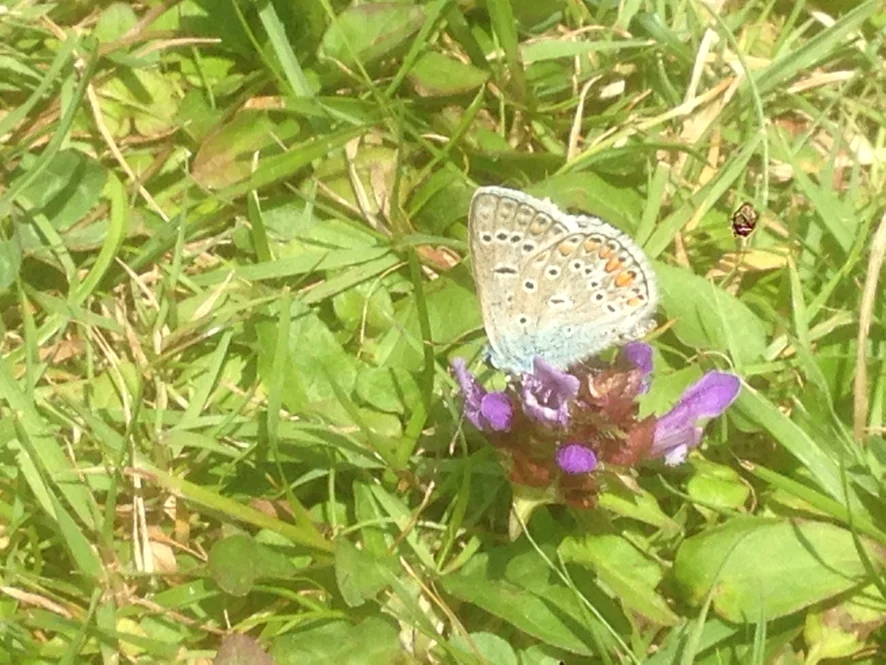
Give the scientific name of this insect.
Polyommatus icarus
